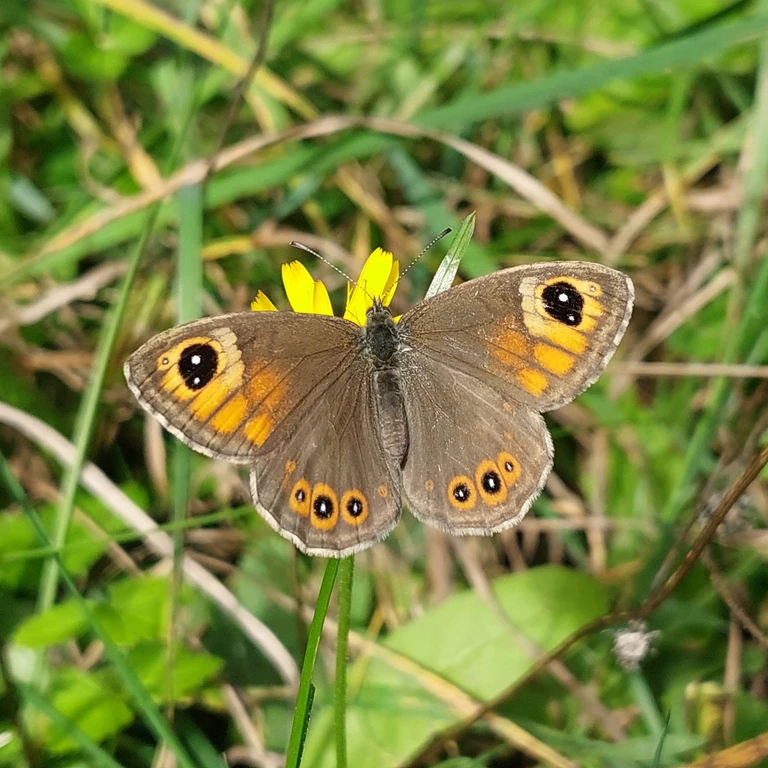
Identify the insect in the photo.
Lasiommata maera (also Pararge maera)
